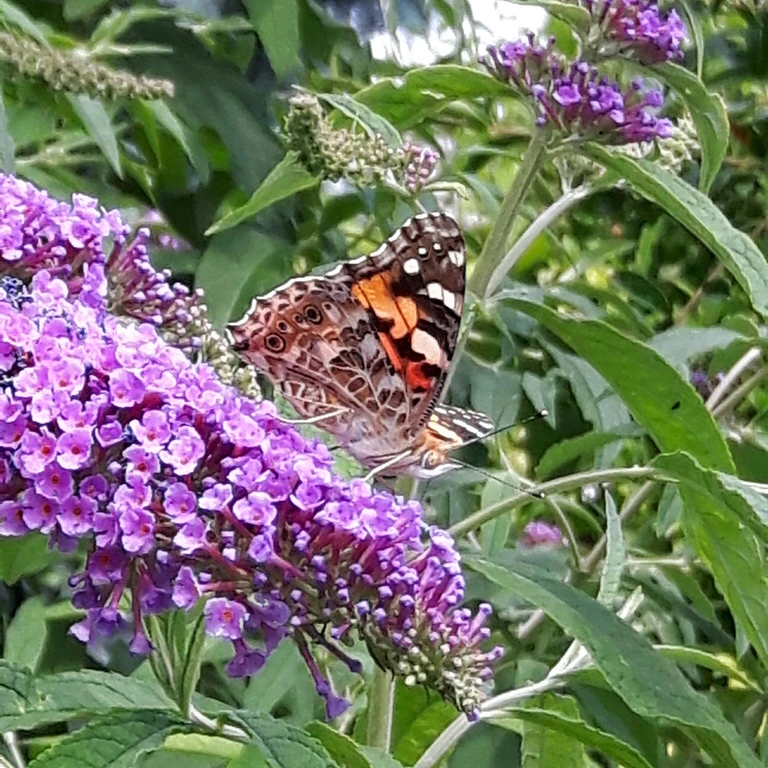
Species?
Vanessa cardui
